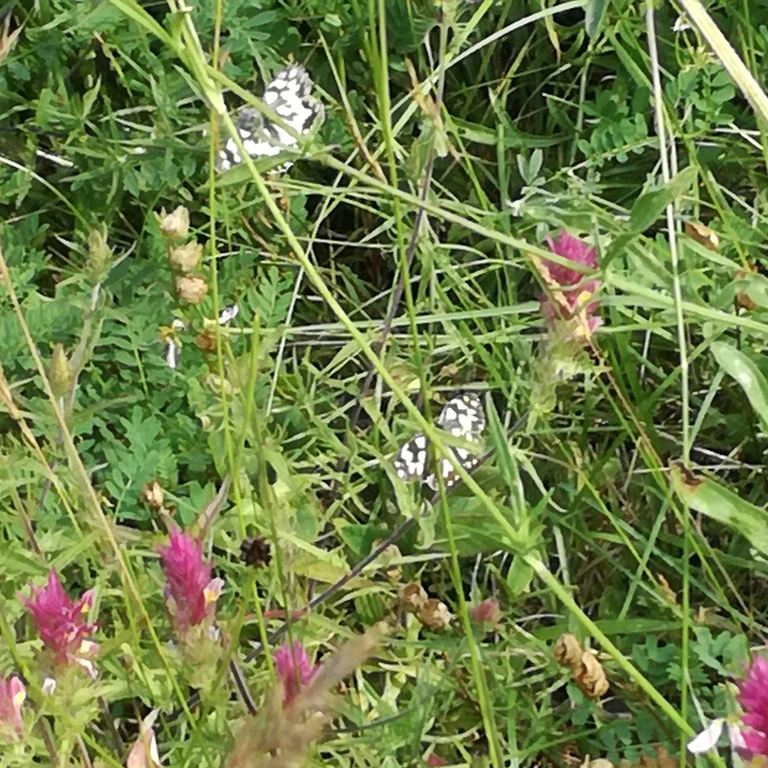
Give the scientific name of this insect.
Melanargia galathea
